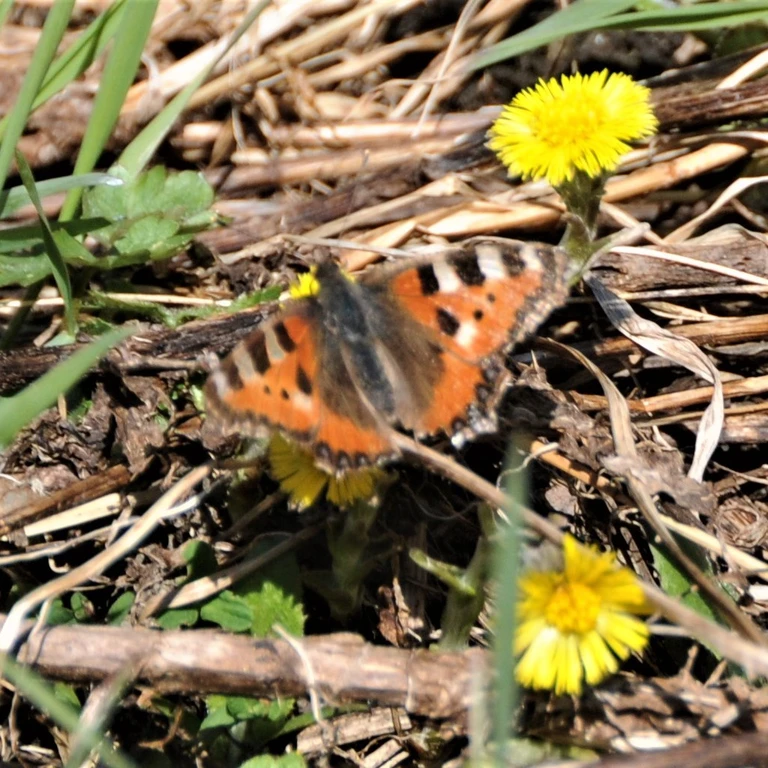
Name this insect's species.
Aglais urticae
